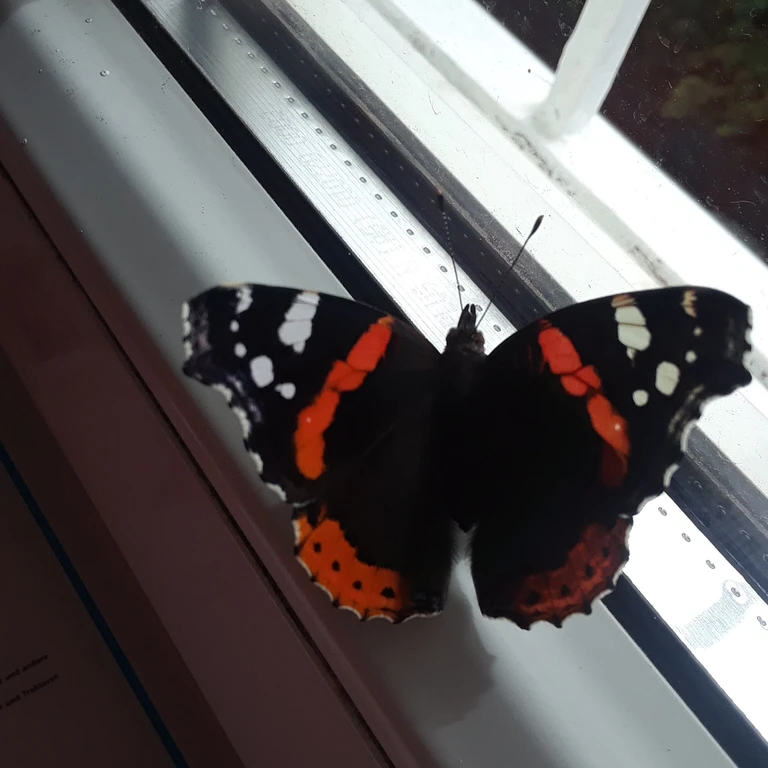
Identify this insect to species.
Vanessa atalanta
